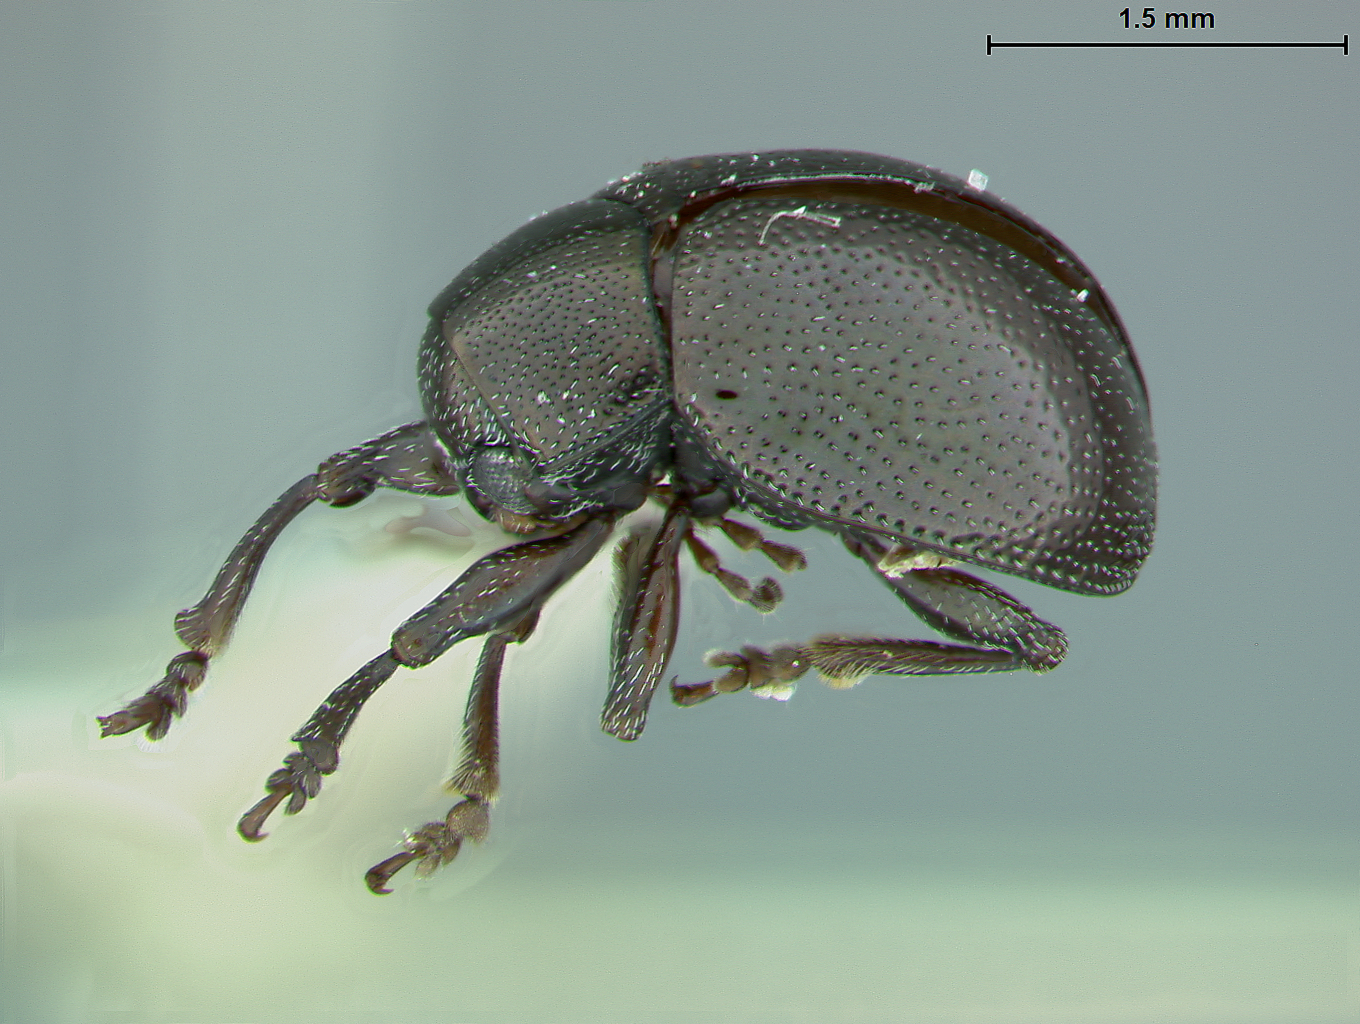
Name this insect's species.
Chalcosicya crotonis
